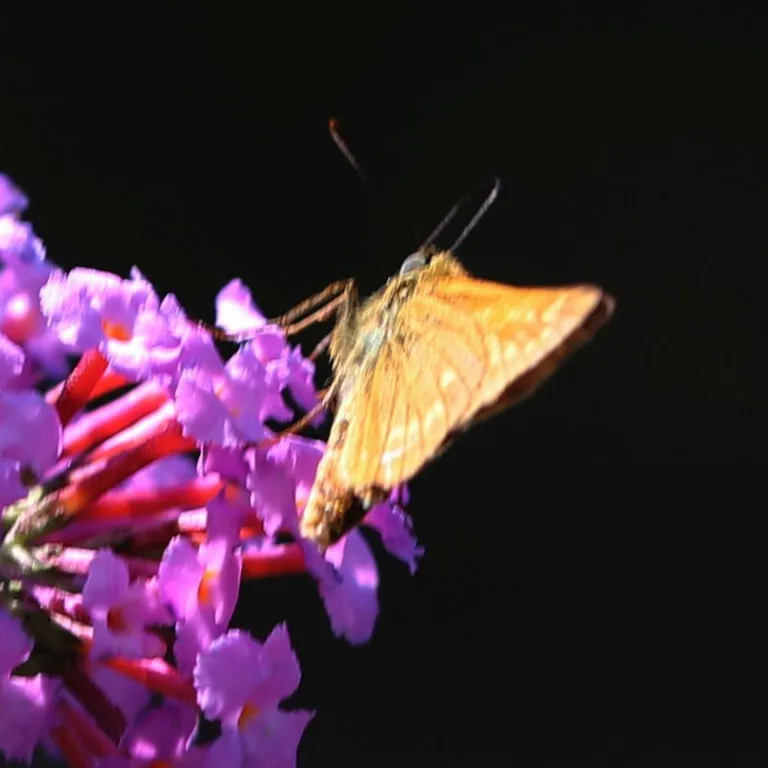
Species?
Ochlodes sylvanus (also Ochlodes venata)
